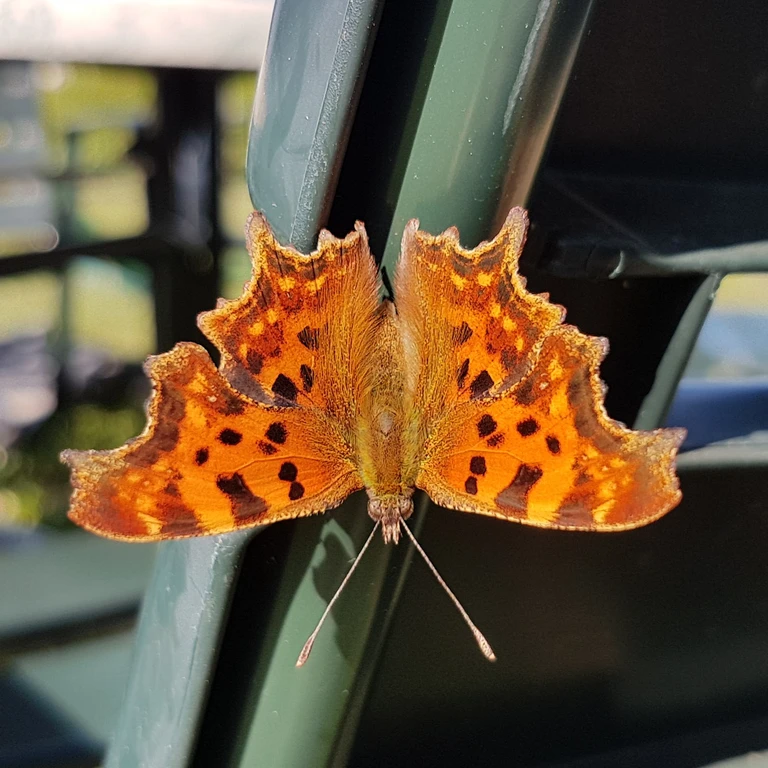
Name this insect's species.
Polygonia c-album
